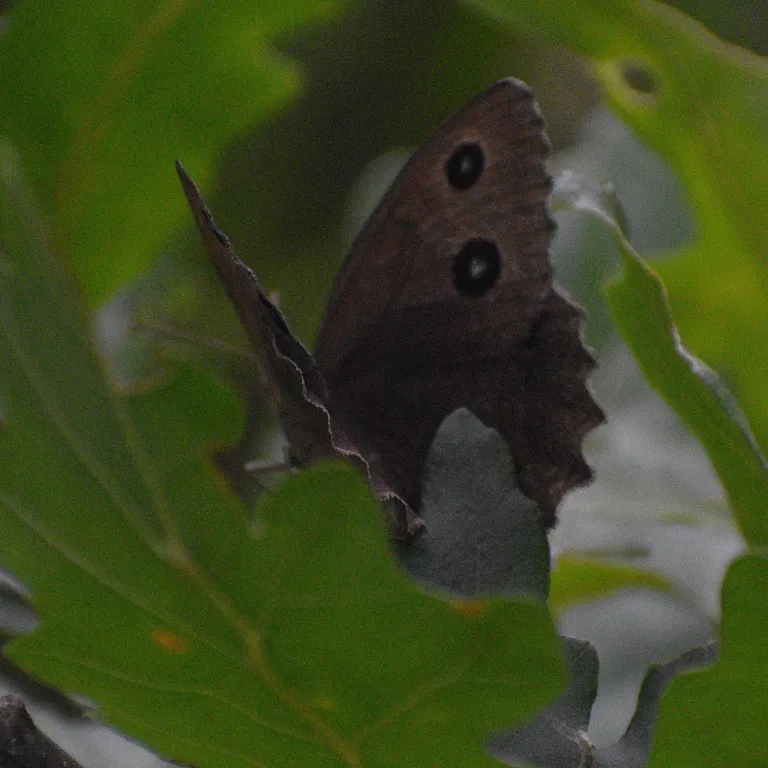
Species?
Minois dryas
